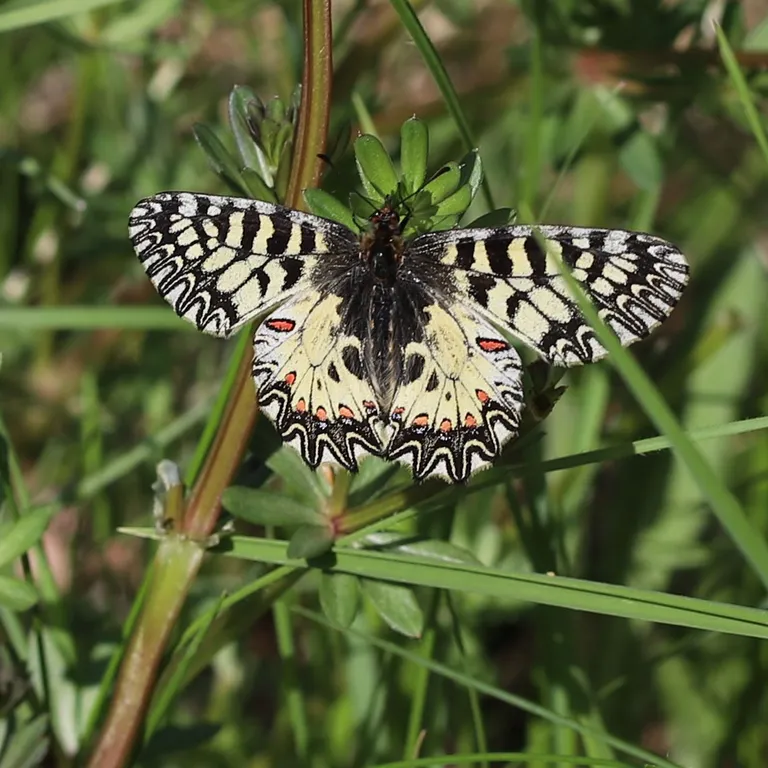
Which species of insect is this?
Zerynthia polyxena
